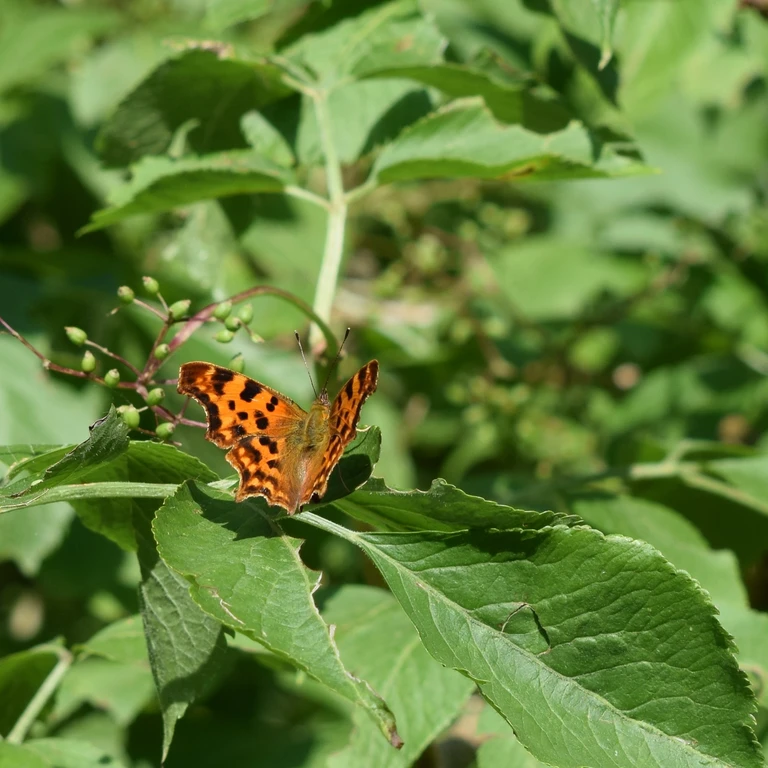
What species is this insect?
Polygonia c-album
